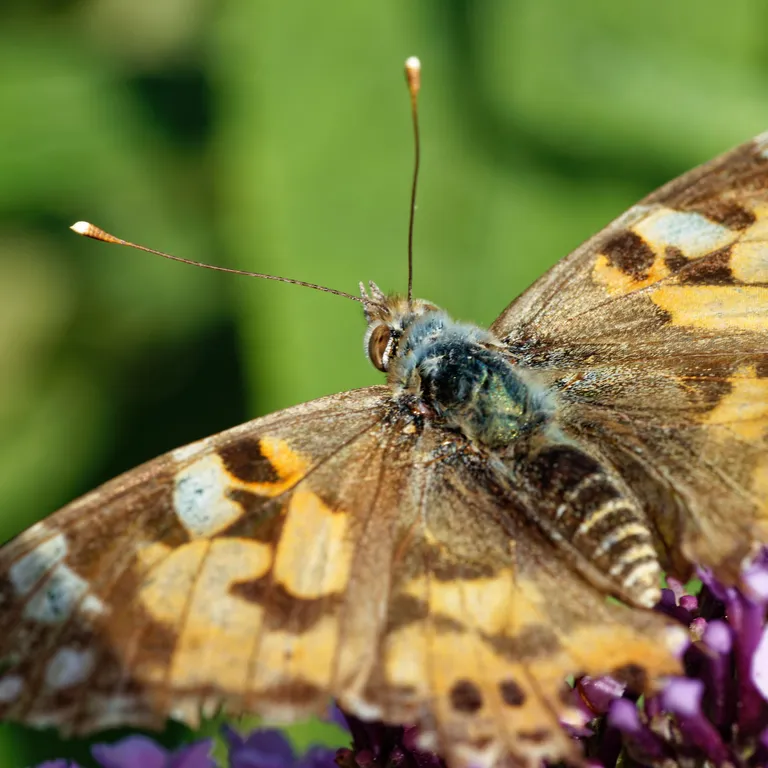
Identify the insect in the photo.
Vanessa cardui
